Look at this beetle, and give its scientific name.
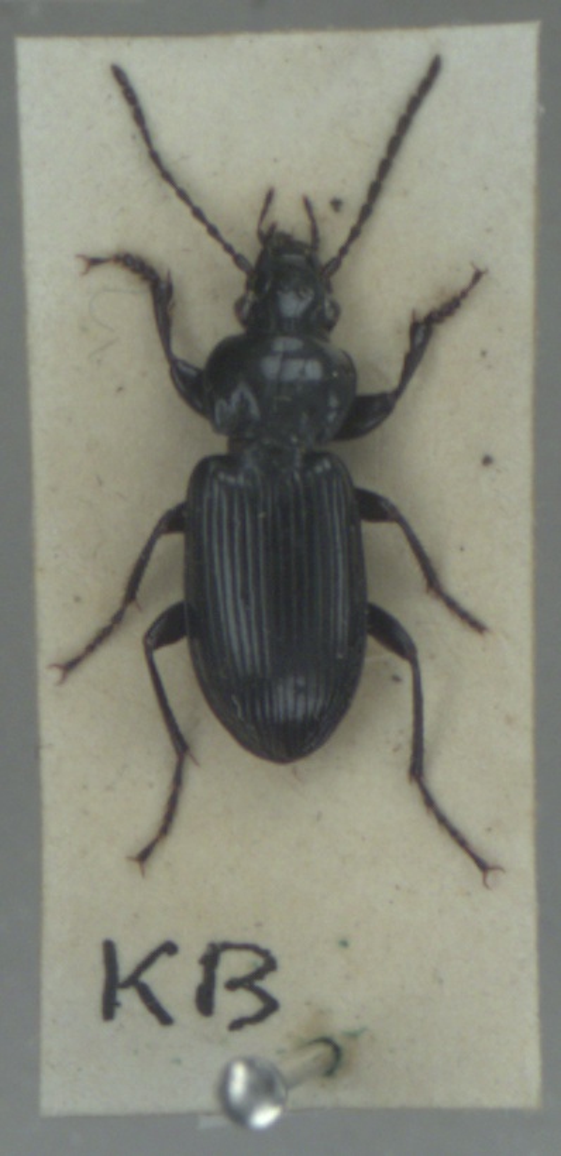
Pterostichus nigrita
